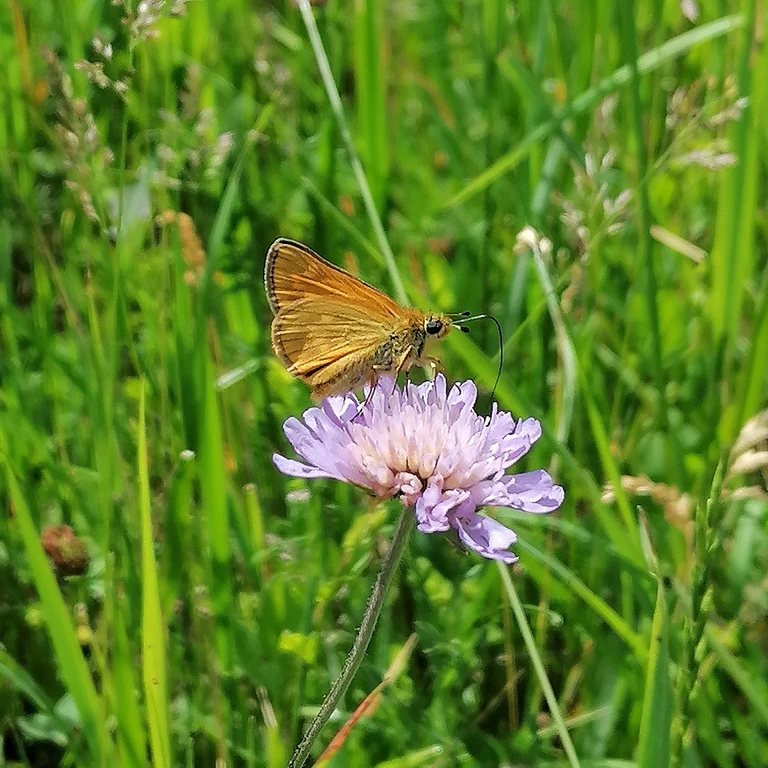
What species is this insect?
Ochlodes sylvanus (also Ochlodes venata)
